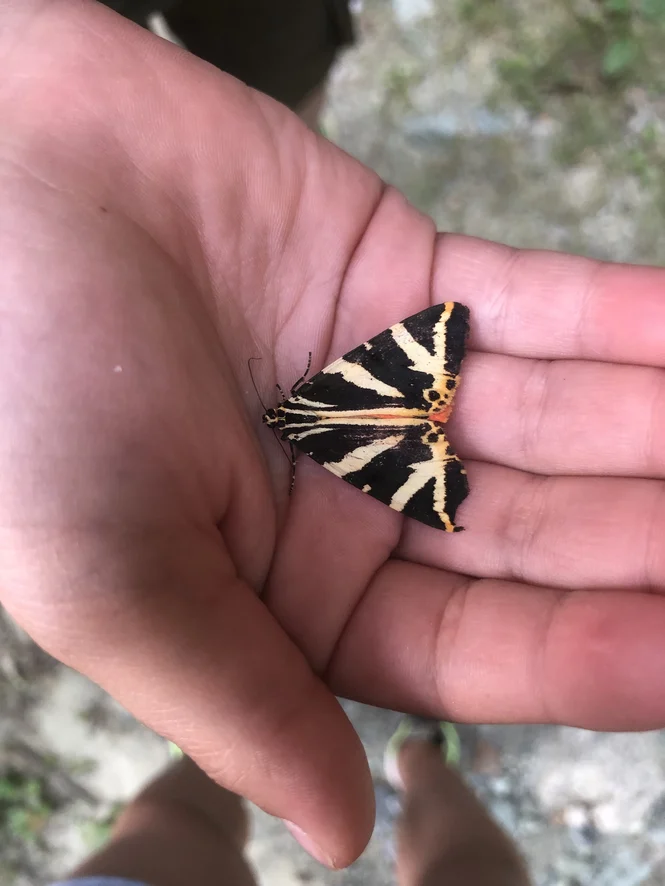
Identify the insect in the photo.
Euplagia quadripunctaria
